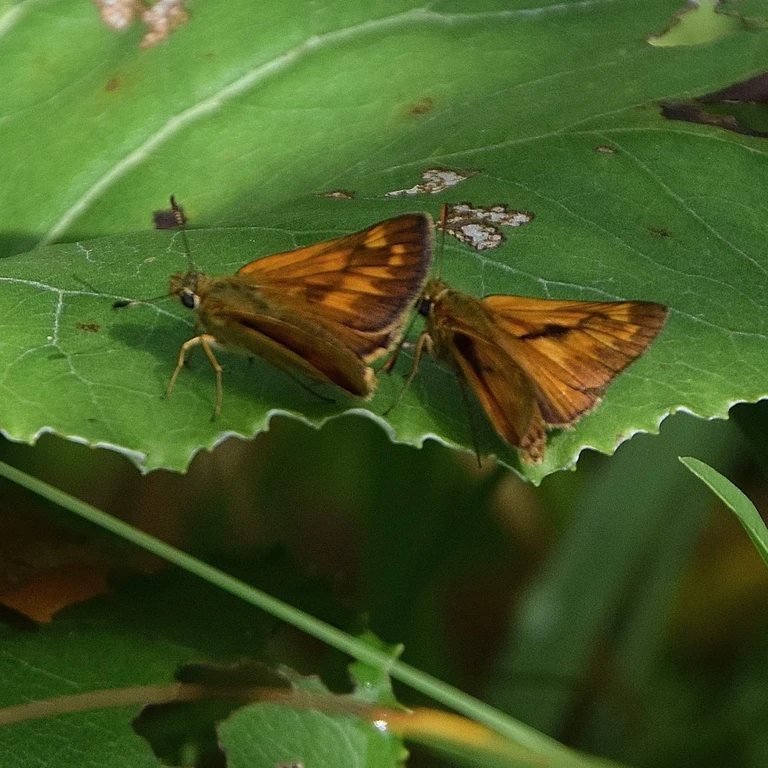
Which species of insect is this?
Ochlodes sylvanus (also Ochlodes venata)
